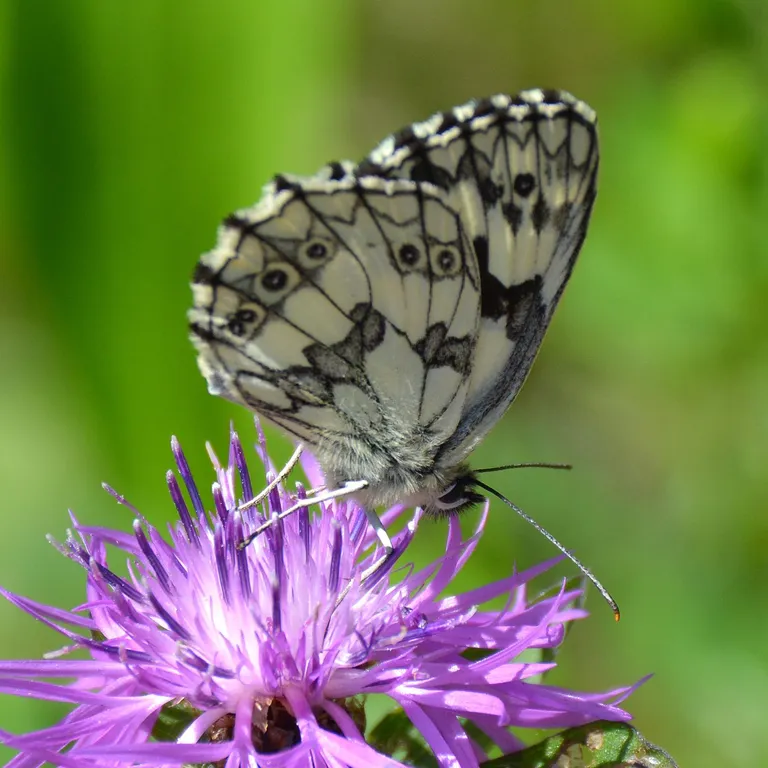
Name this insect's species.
Melanargia galathea
